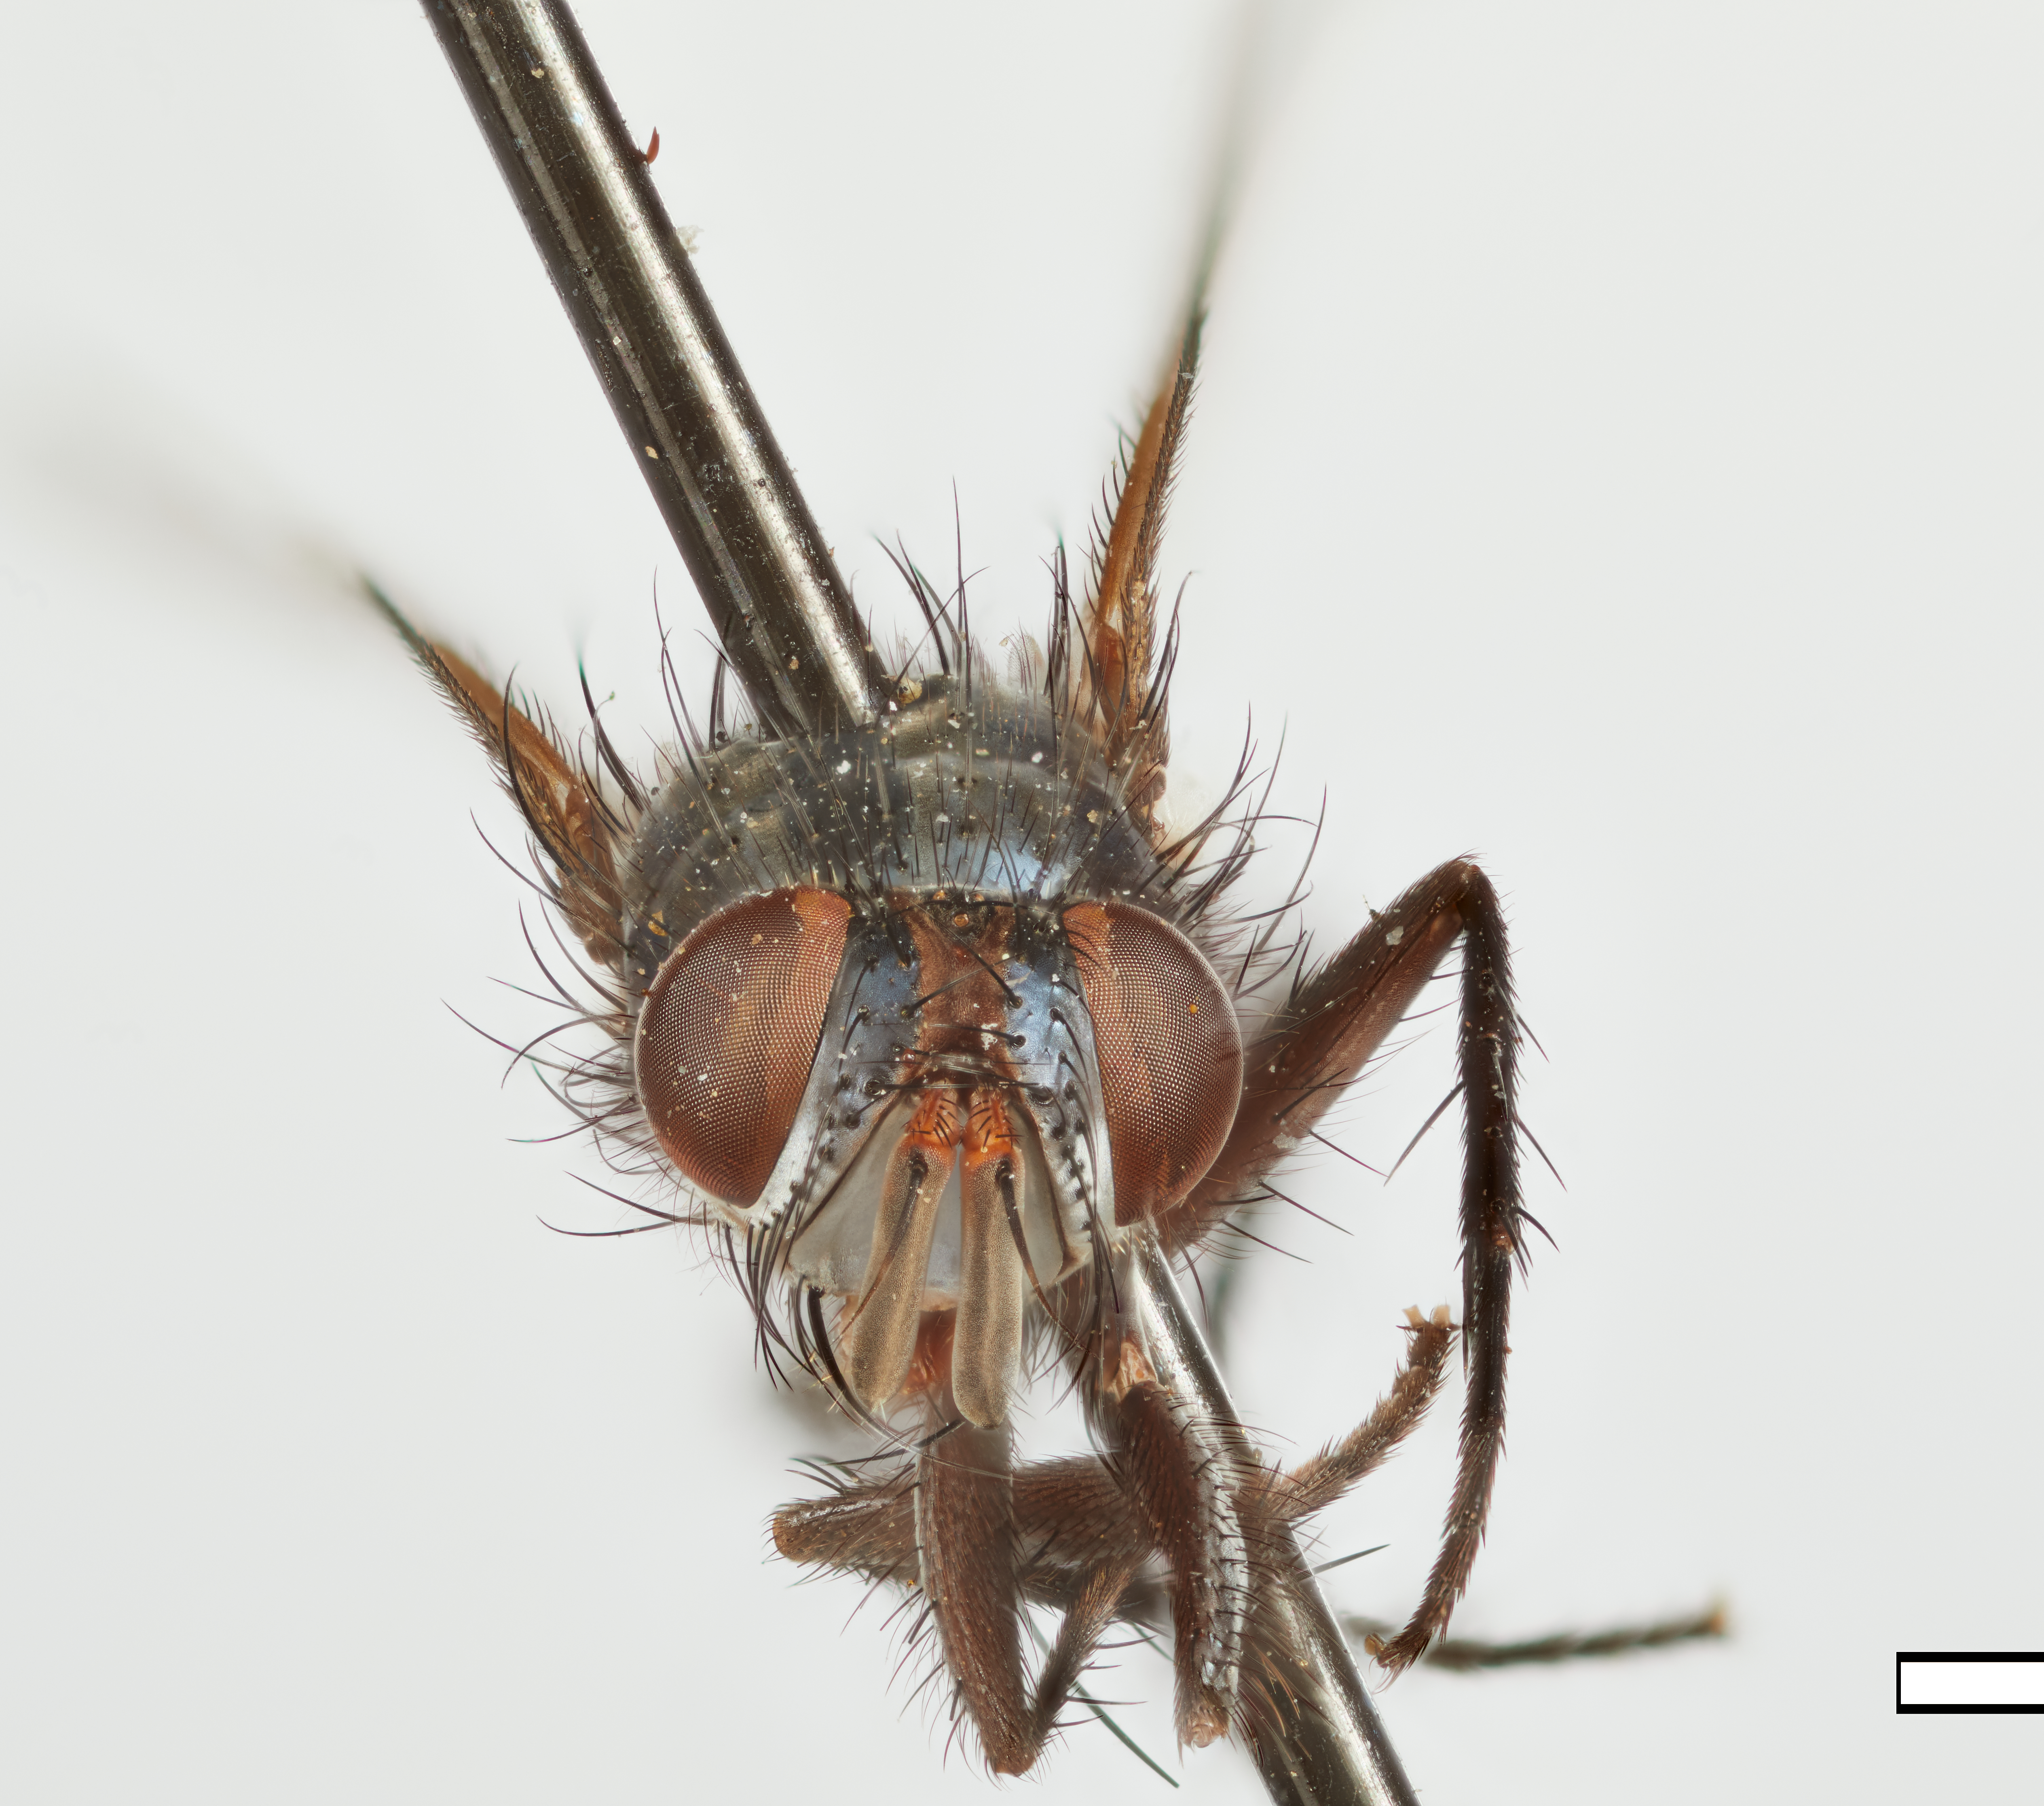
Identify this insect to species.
Pachynocera petiolata
